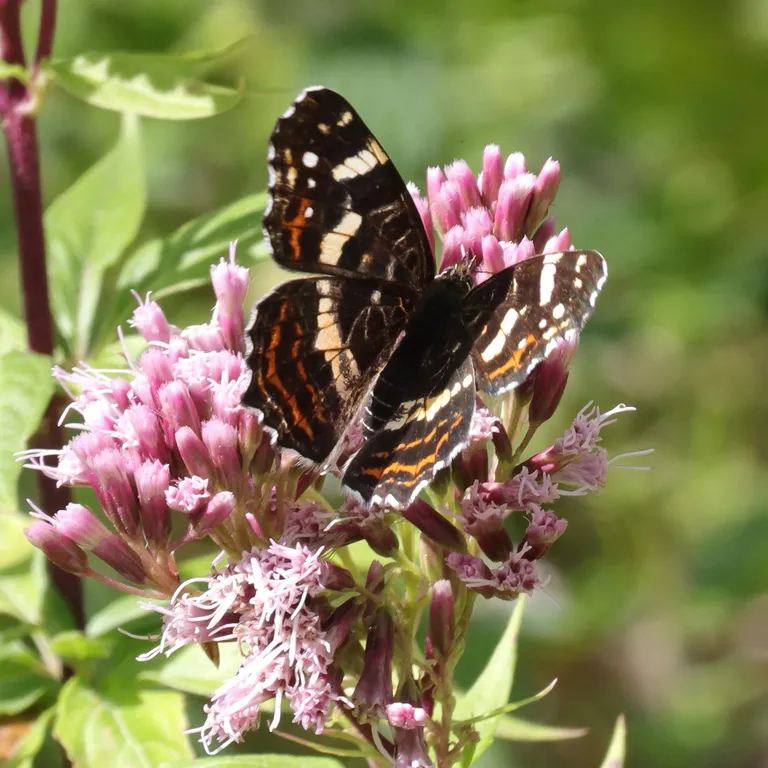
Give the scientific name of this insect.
Araschnia levana
